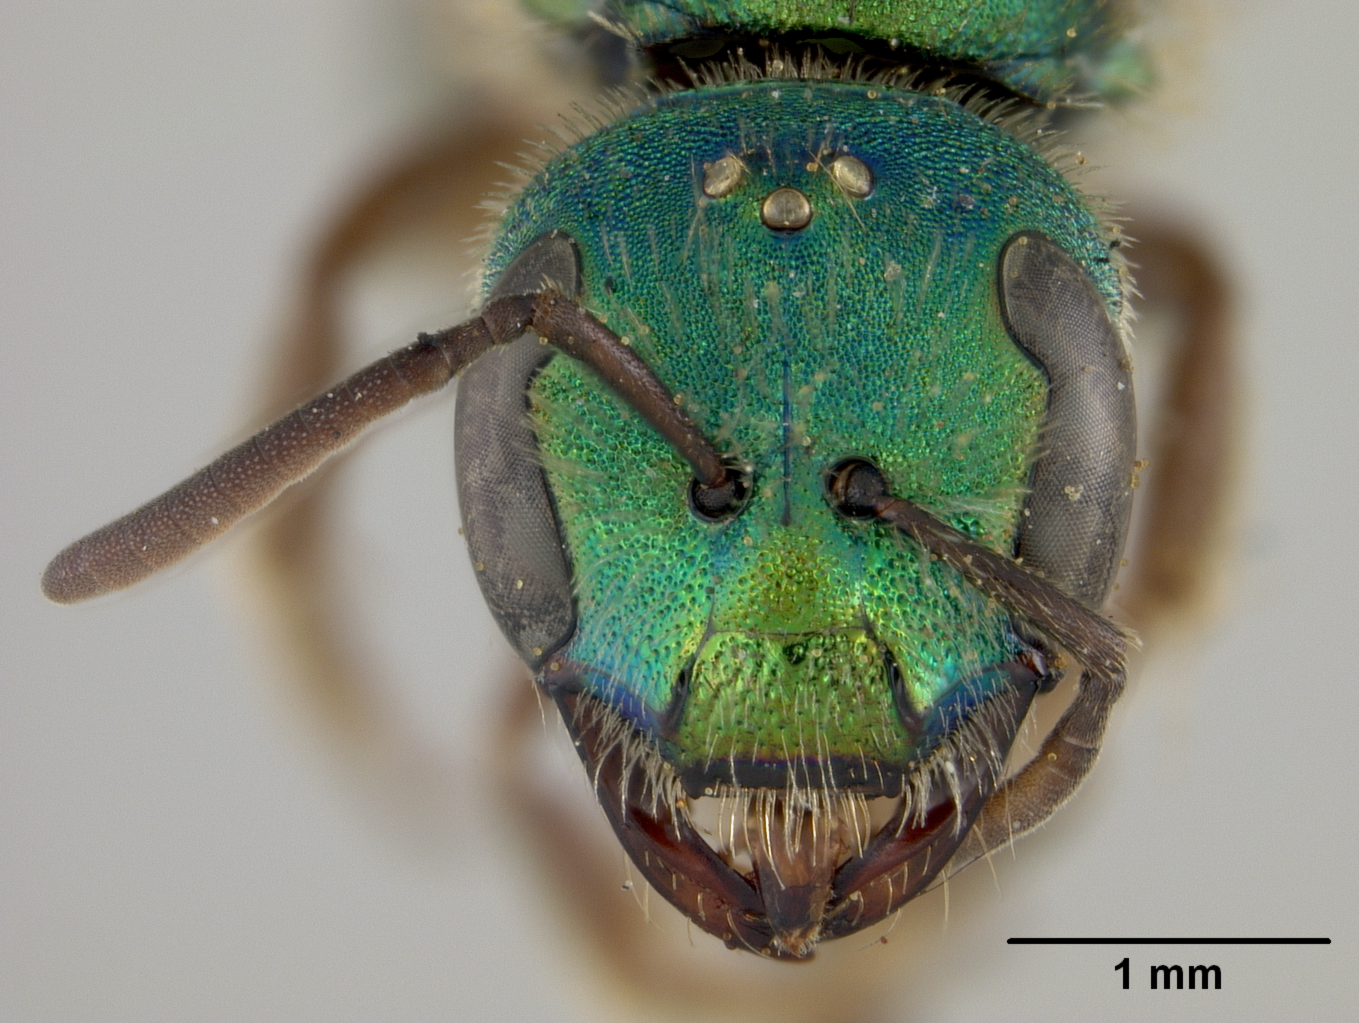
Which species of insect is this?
Augochlora matucanensis
